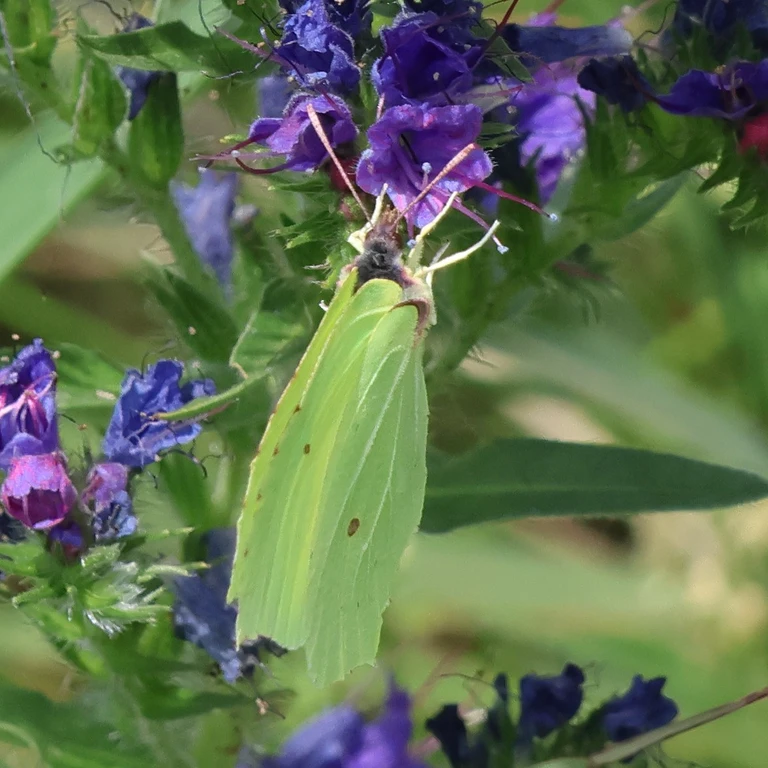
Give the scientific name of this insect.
Gonepteryx rhamni
